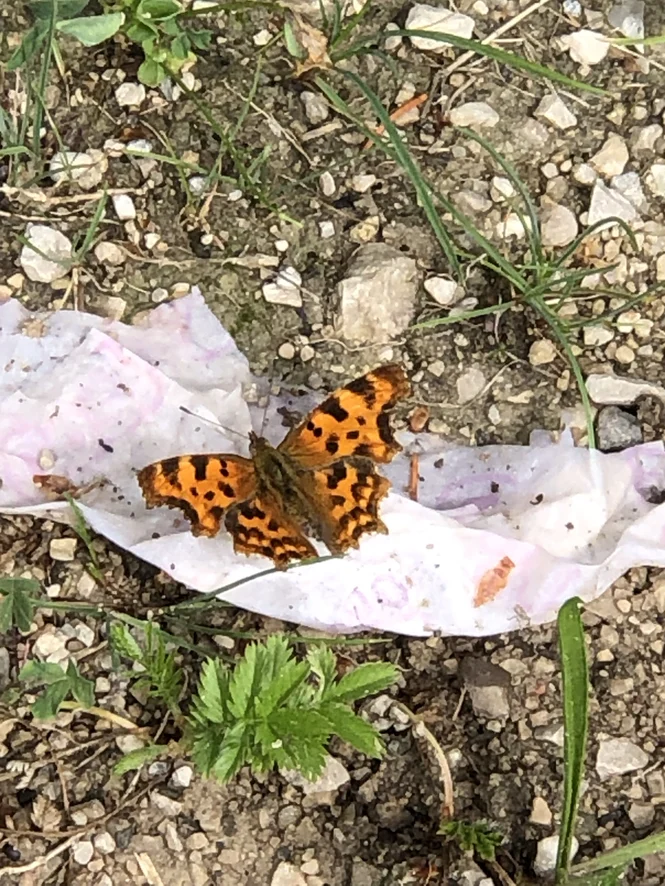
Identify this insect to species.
Polygonia c-album
